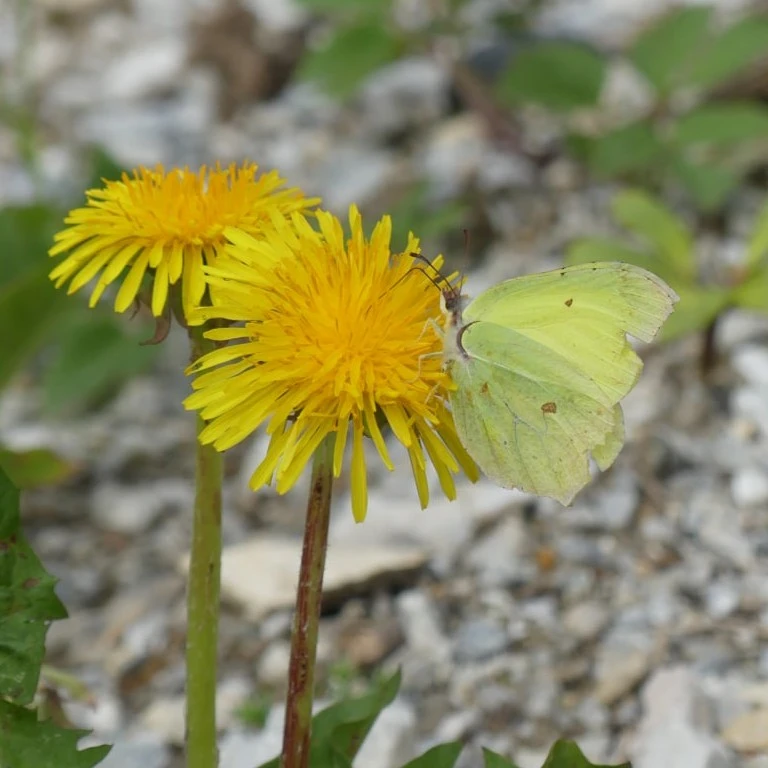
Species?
Gonepteryx rhamni
